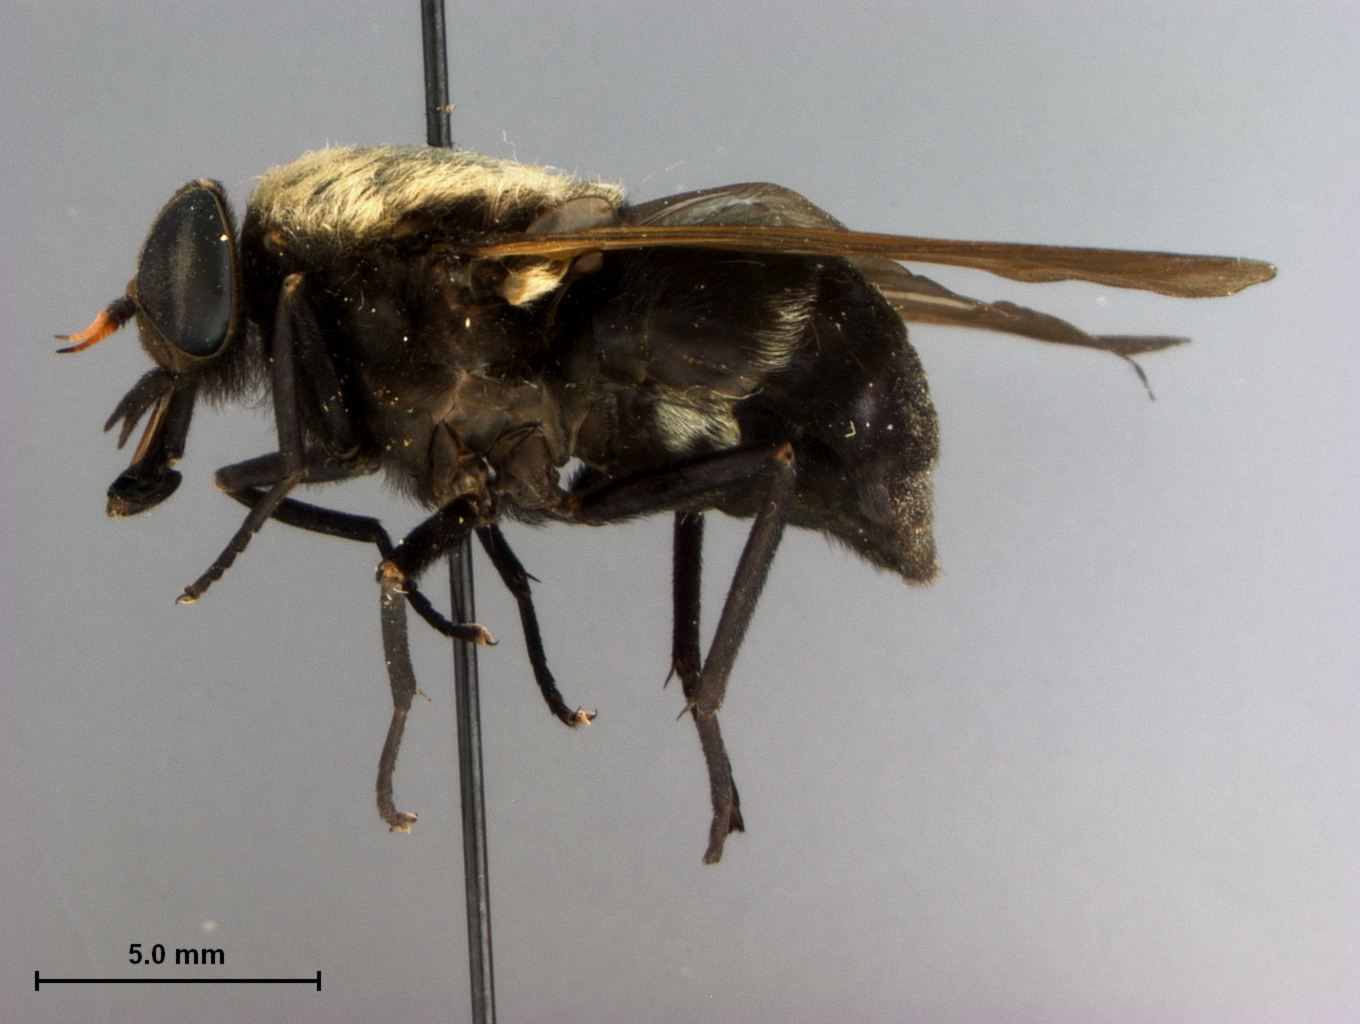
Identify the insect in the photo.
Stonemyia velutina (also Stonemyia albomacula)
